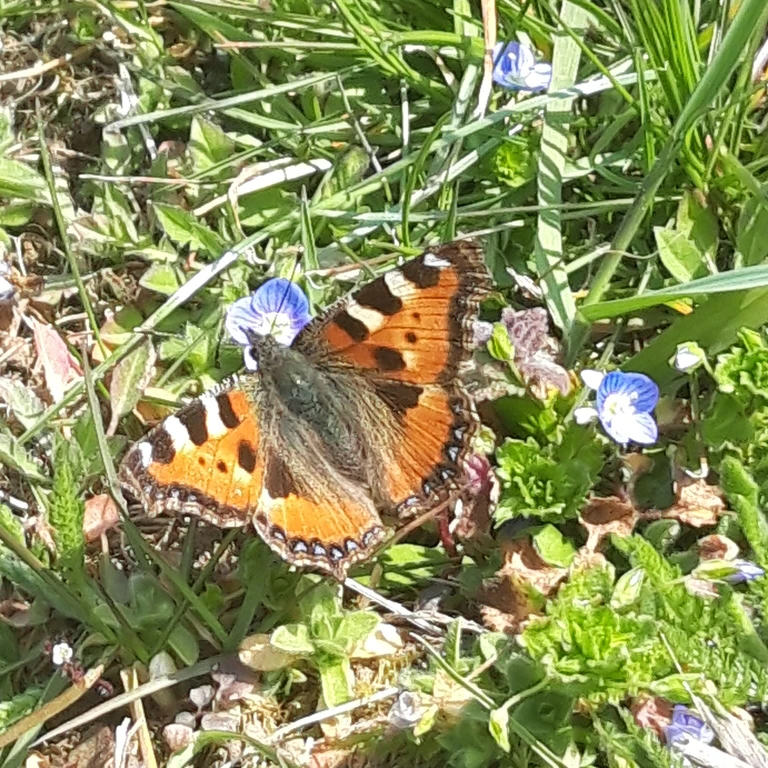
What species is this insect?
Aglais urticae
